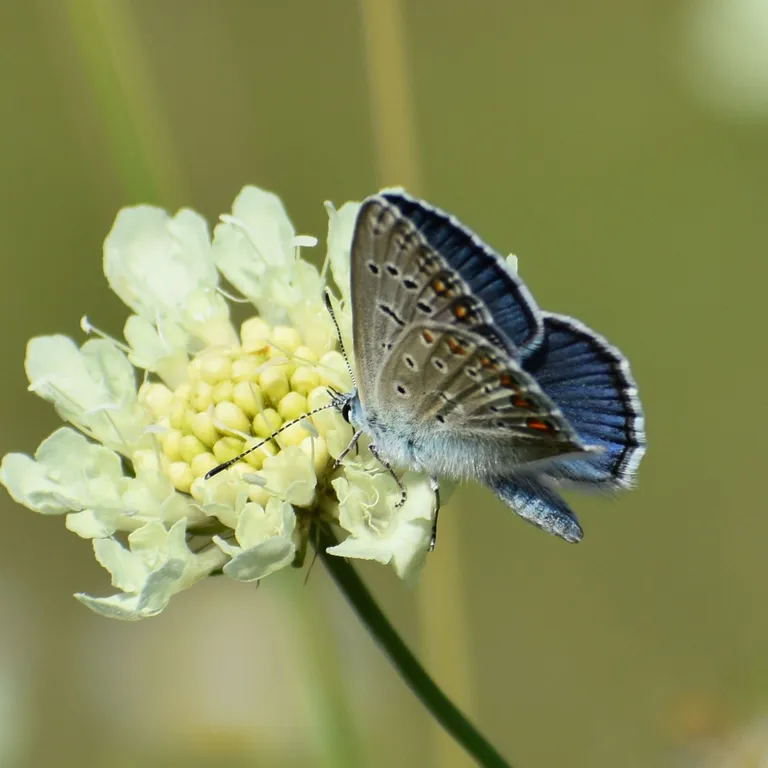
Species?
Polyommatus icarus
